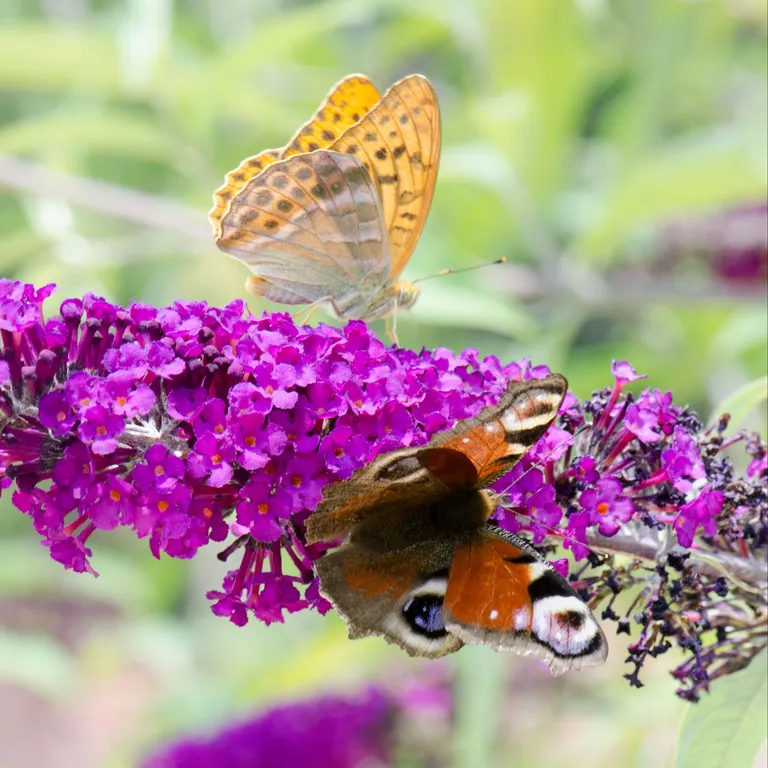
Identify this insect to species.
Argynnis paphia
